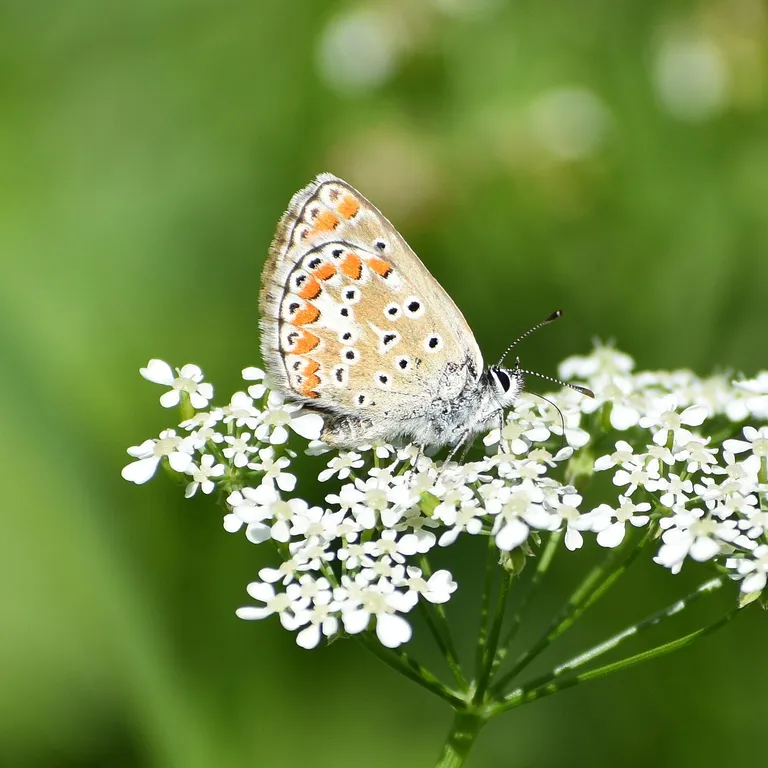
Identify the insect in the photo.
Aricia agestis/artaxerxes
